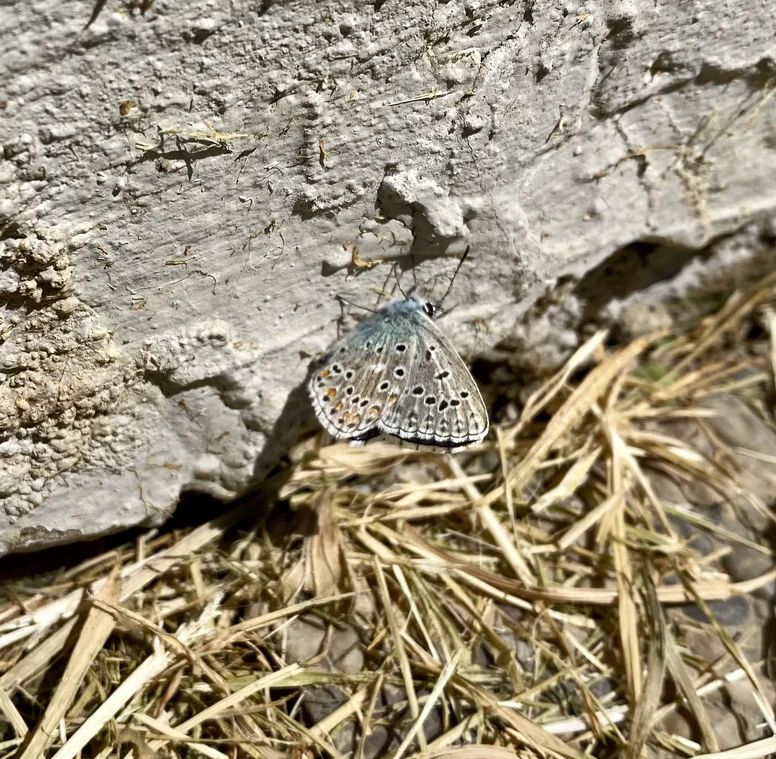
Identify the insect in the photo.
Lysandra bellargus
